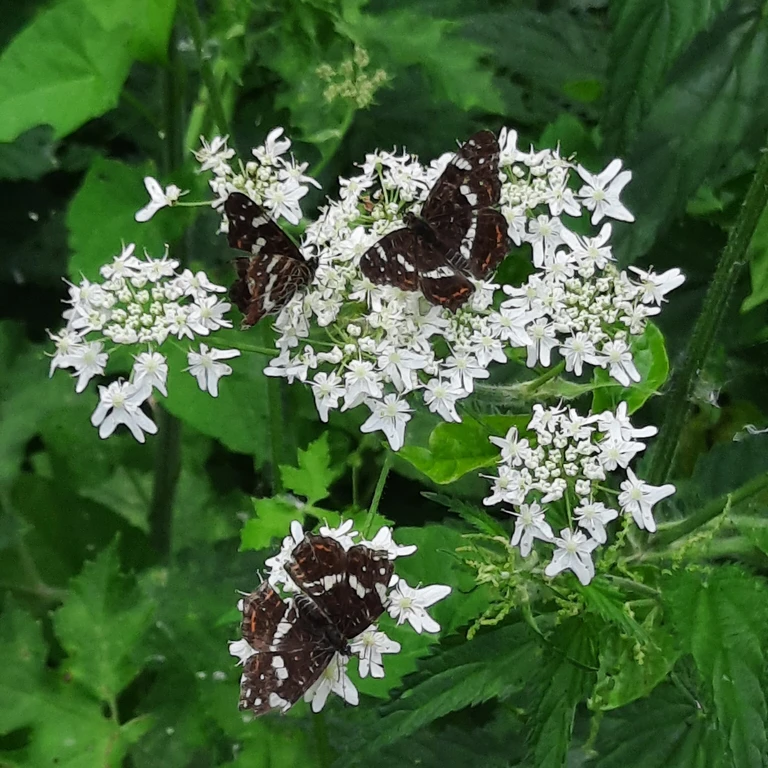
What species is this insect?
Araschnia levana
